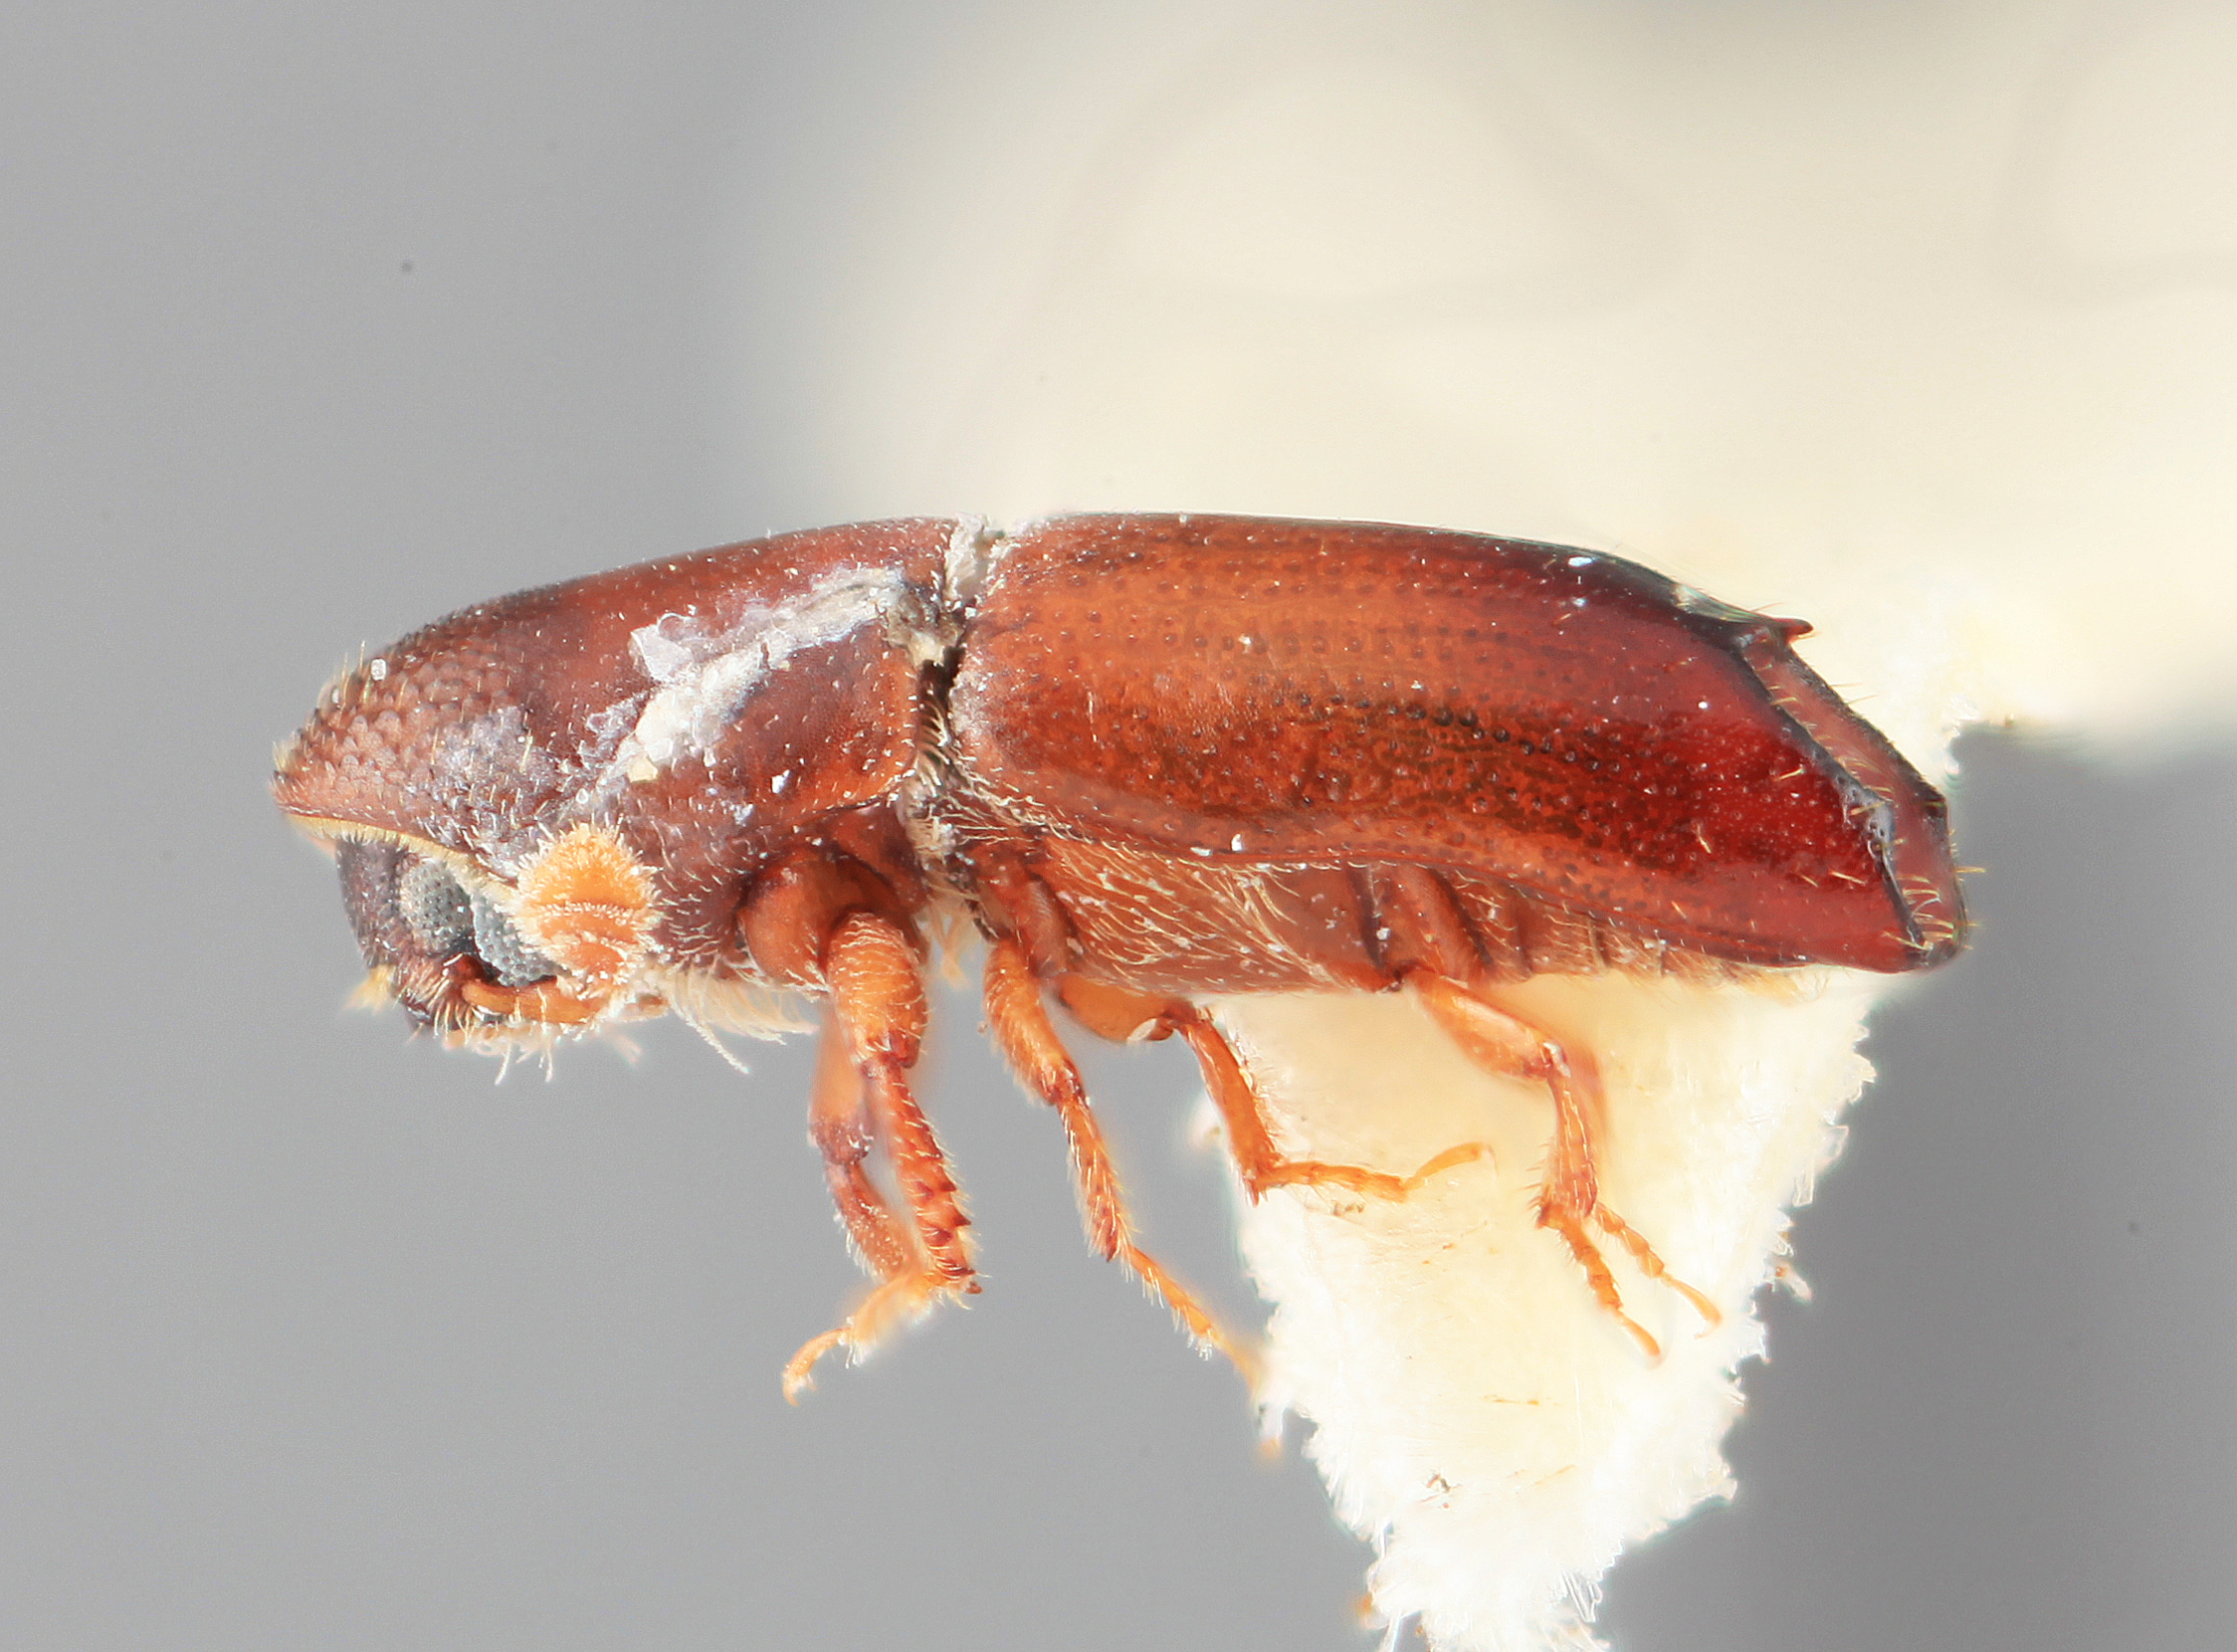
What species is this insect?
Monarthrum xalapensis
